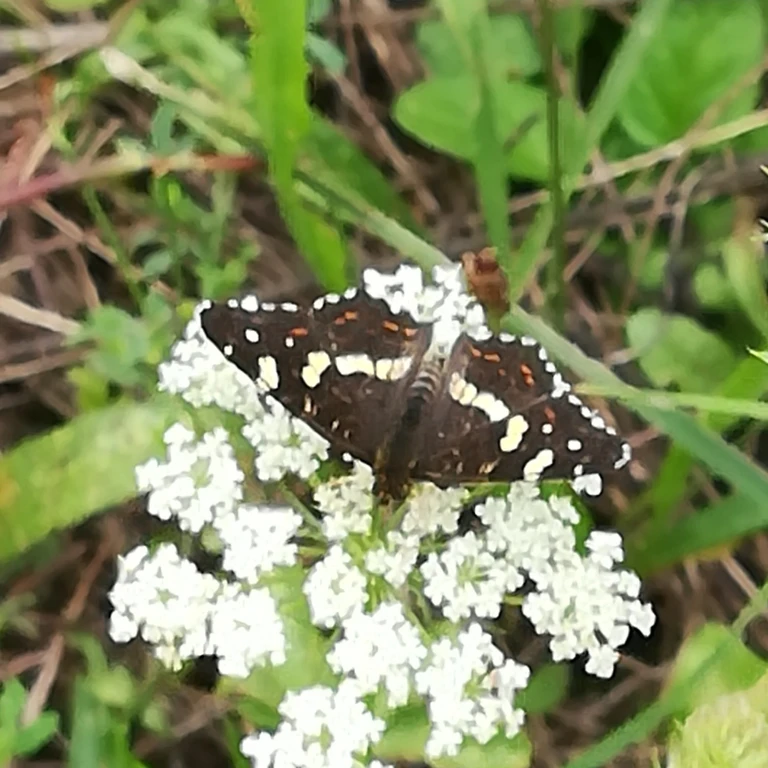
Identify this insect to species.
Araschnia levana
